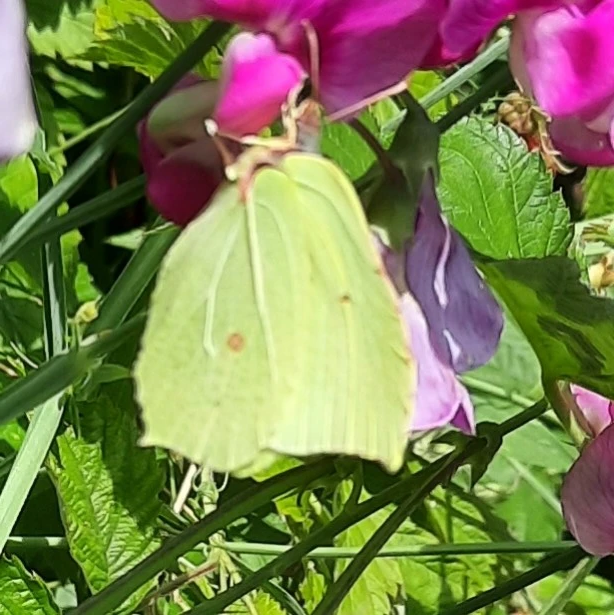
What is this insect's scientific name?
Gonepteryx rhamni
